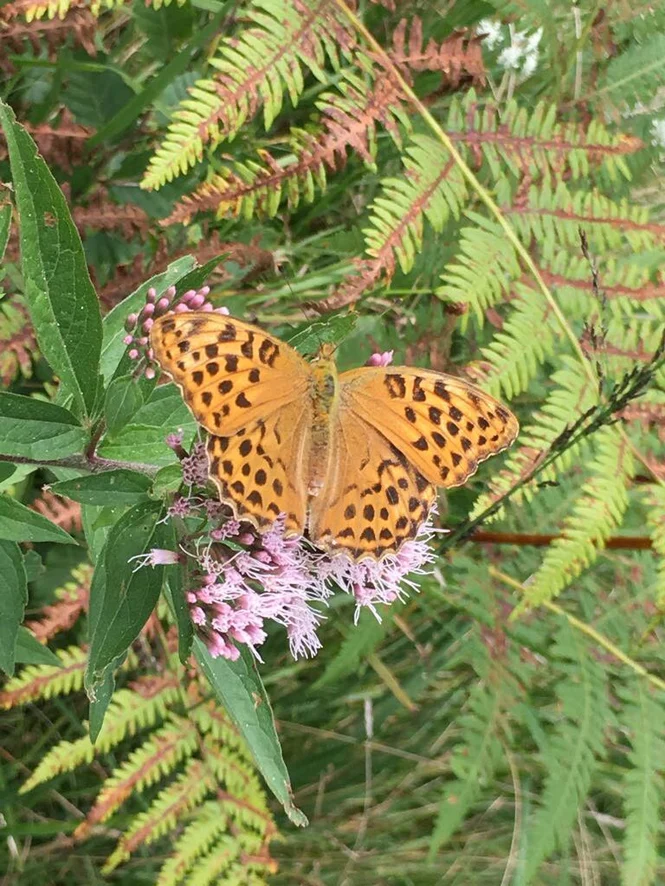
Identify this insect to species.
Argynnis paphia
